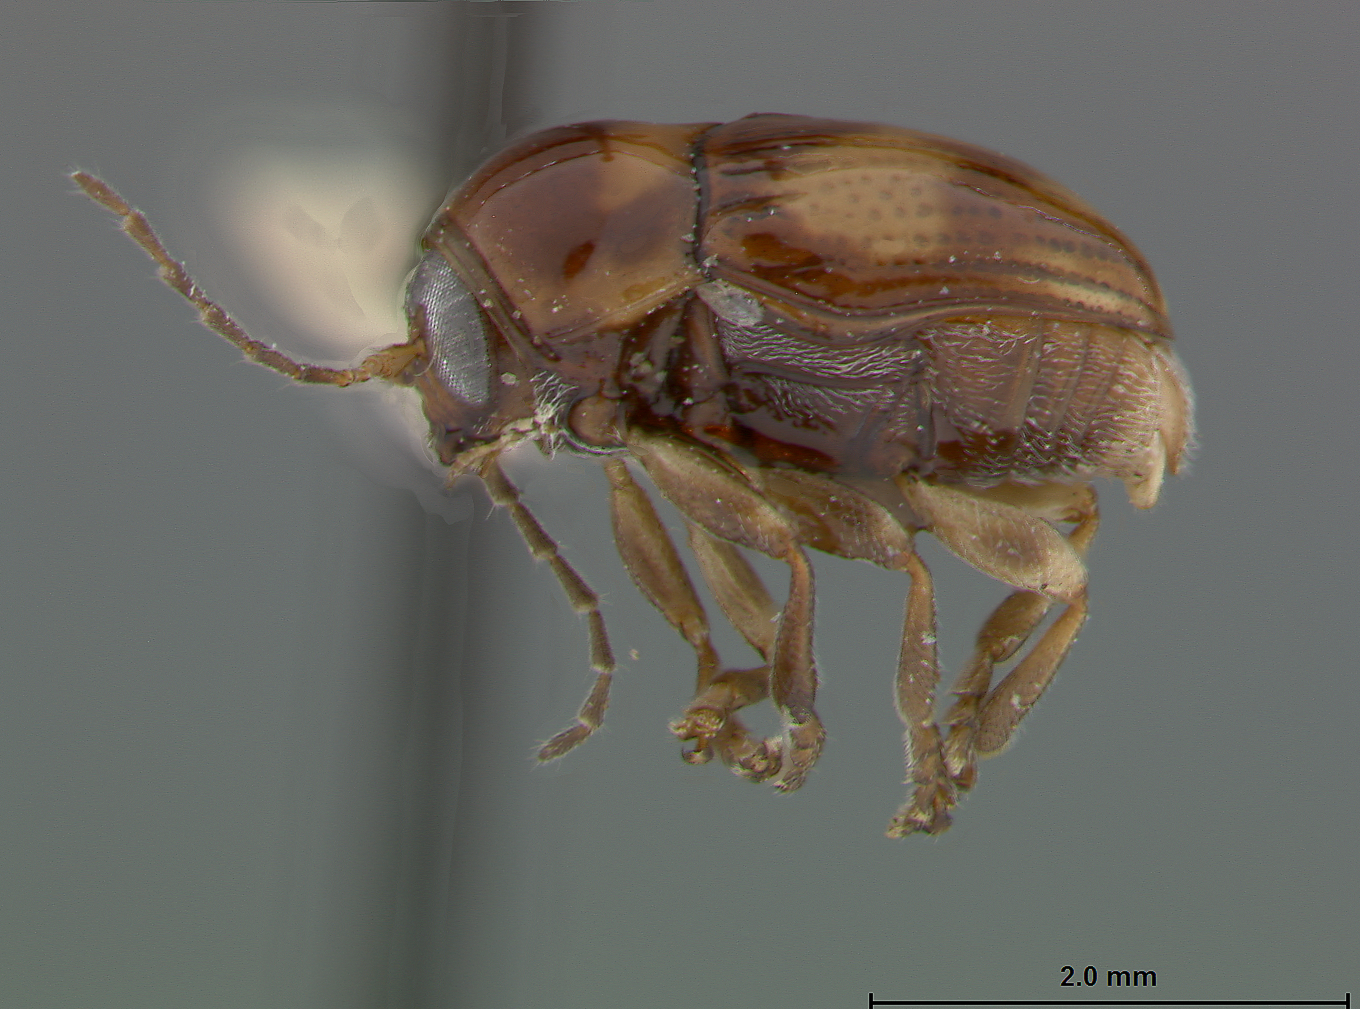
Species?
Paracoenobius gressitti
